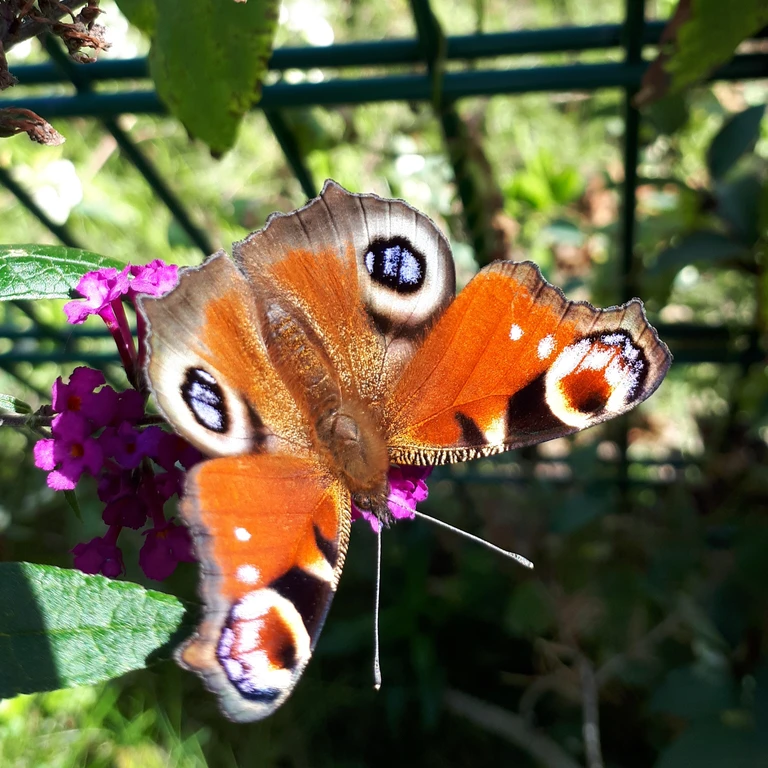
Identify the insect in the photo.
Aglais io
